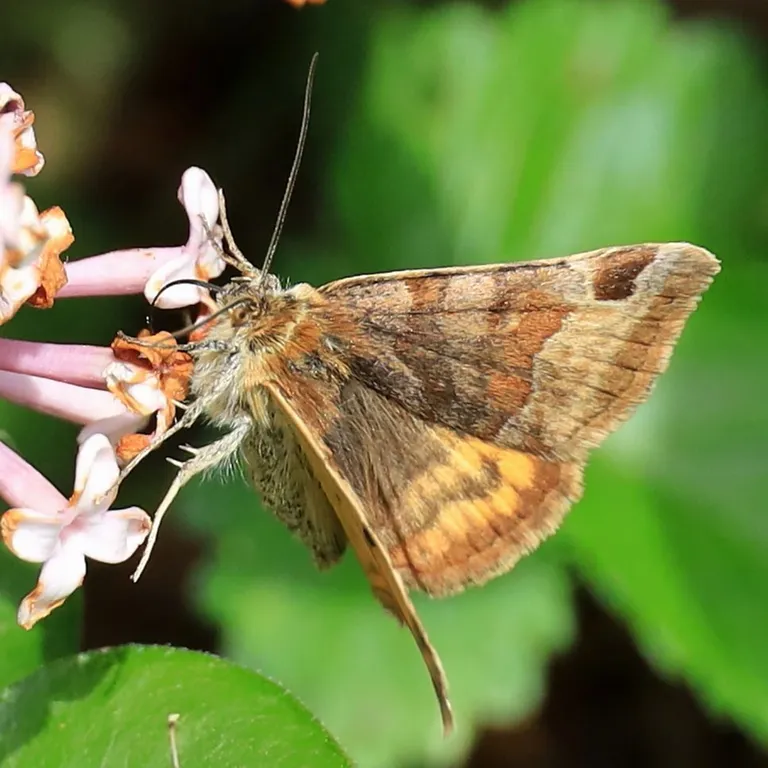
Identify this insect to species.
Euclidia glyphica
